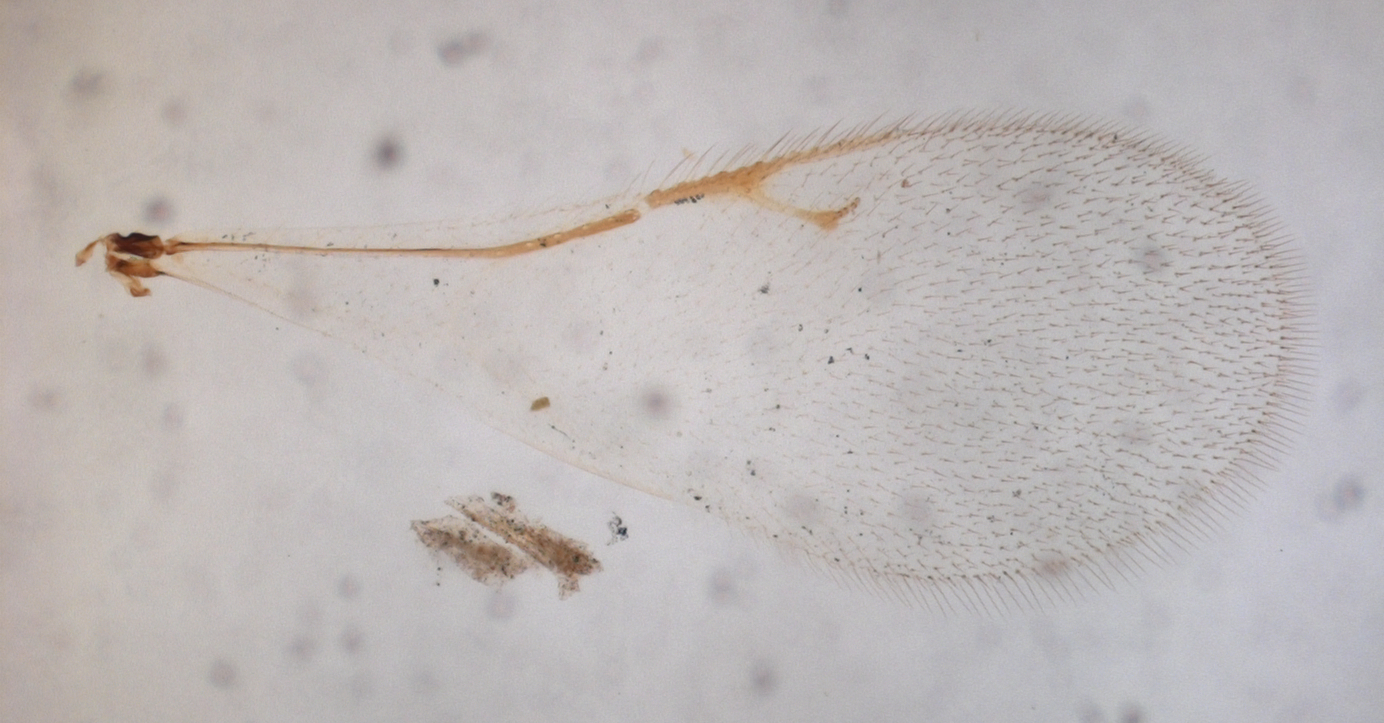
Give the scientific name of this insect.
Pachycrepoideus indicus
